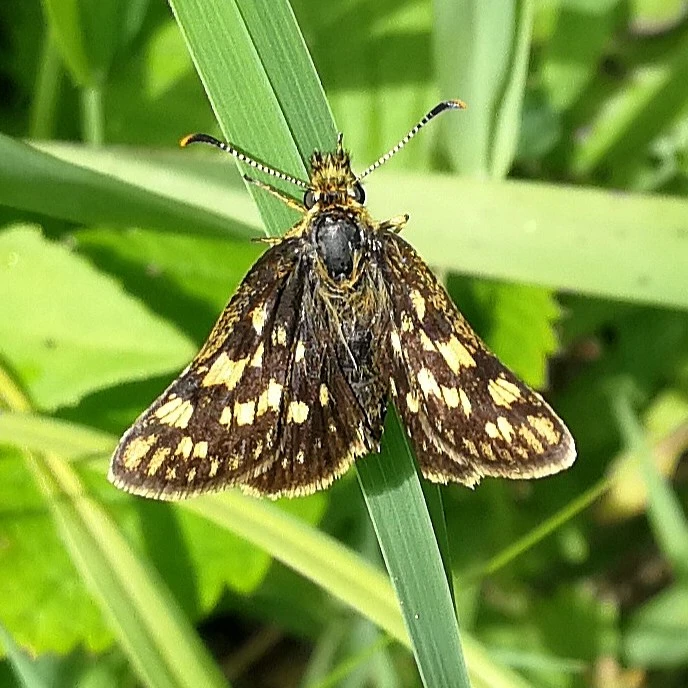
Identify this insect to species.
Carterocephalus palaemon
